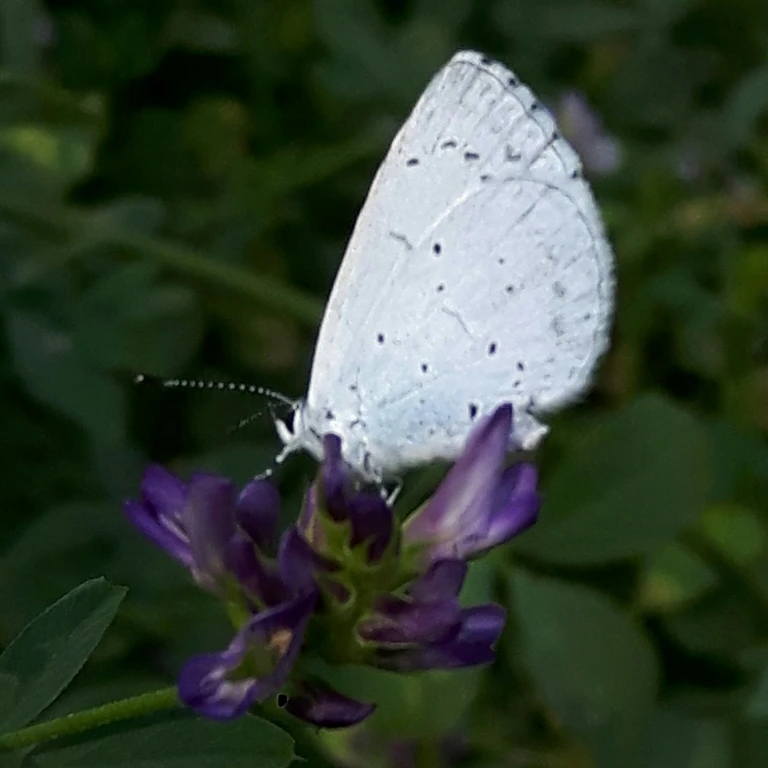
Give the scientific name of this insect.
Celastrina argiolus
